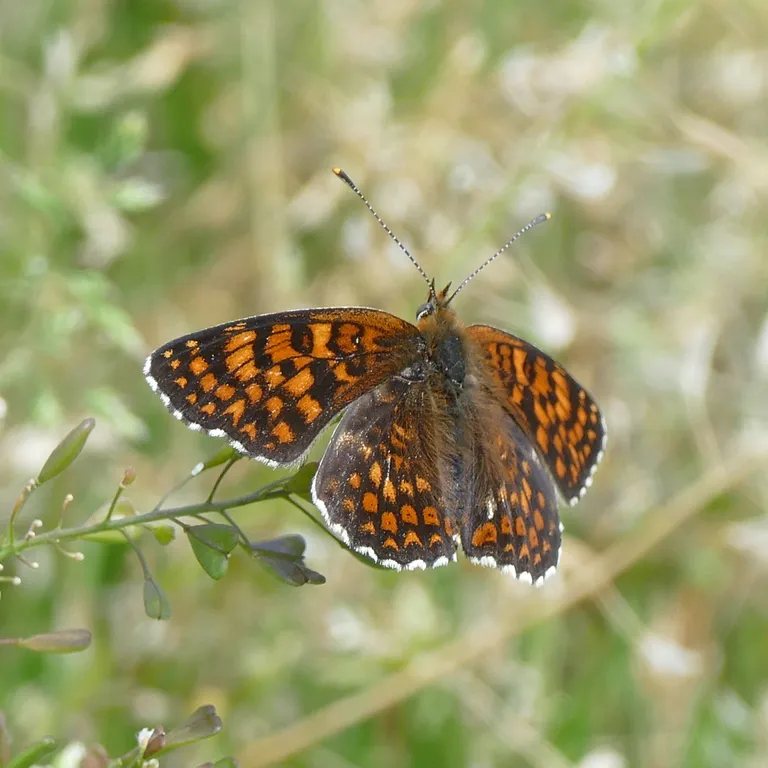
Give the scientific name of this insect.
Melitaea phoebe
